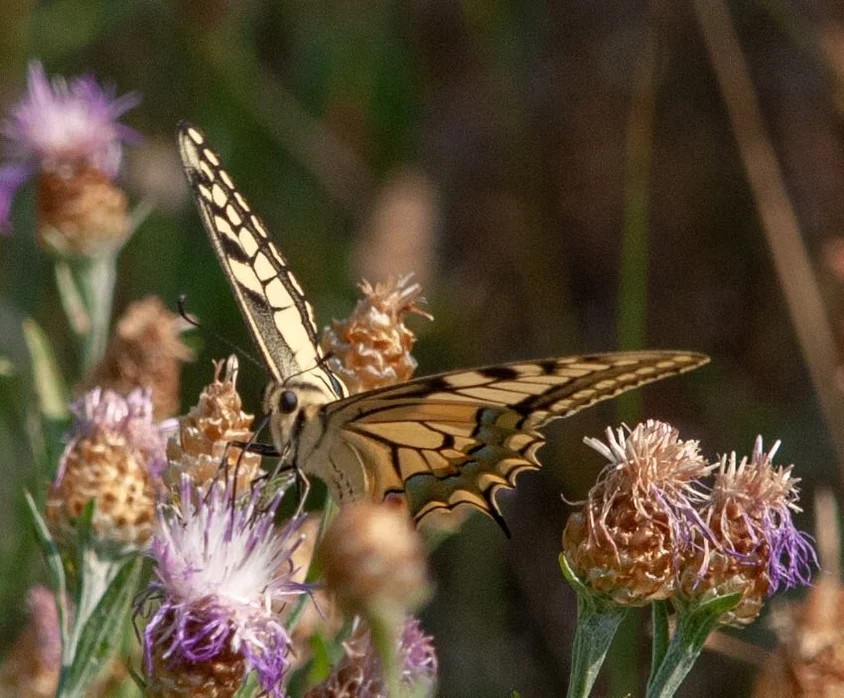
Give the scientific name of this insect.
Papilio machaon
